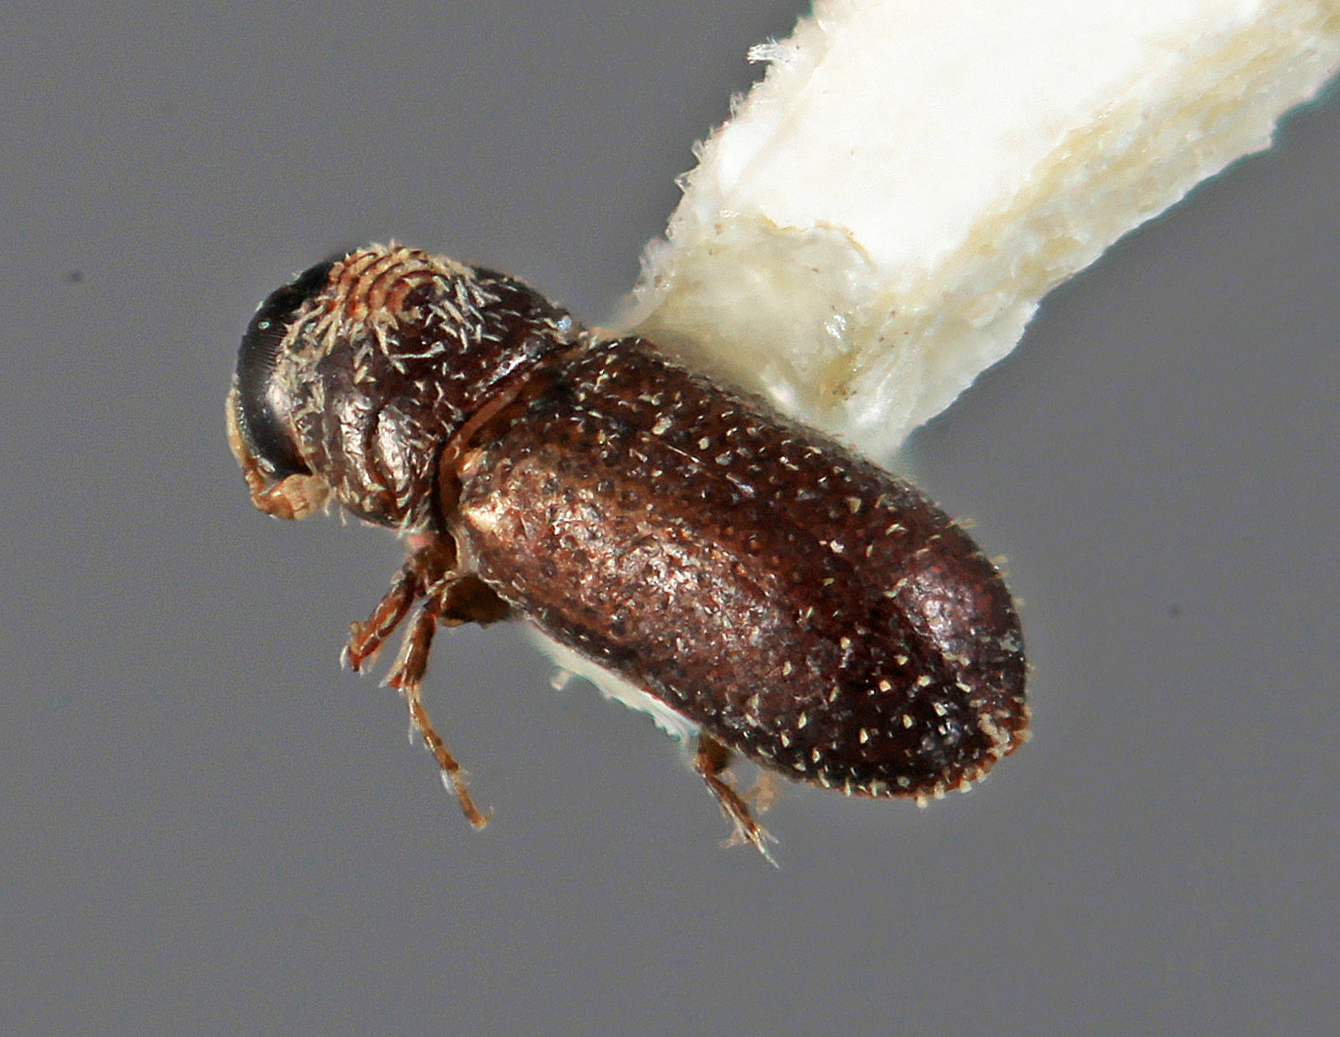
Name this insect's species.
Pseudothysanoes concentralis
